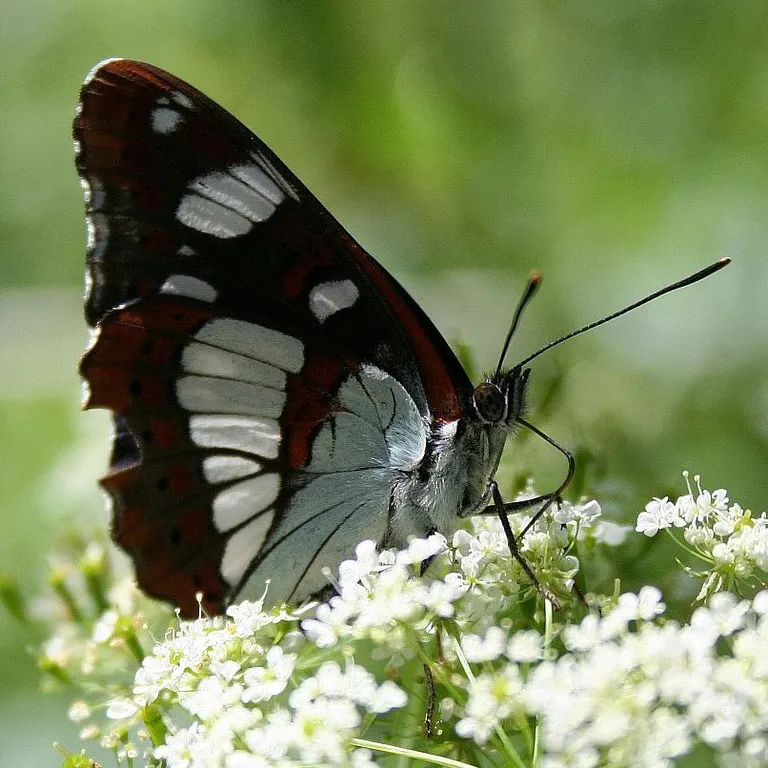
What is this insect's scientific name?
Limenitis reducta
